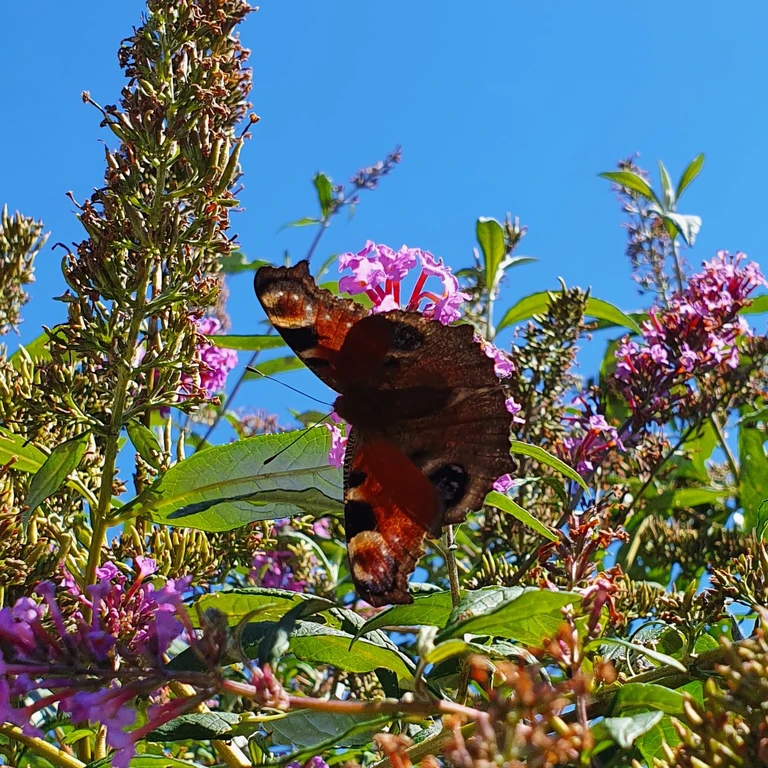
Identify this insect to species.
Aglais io
